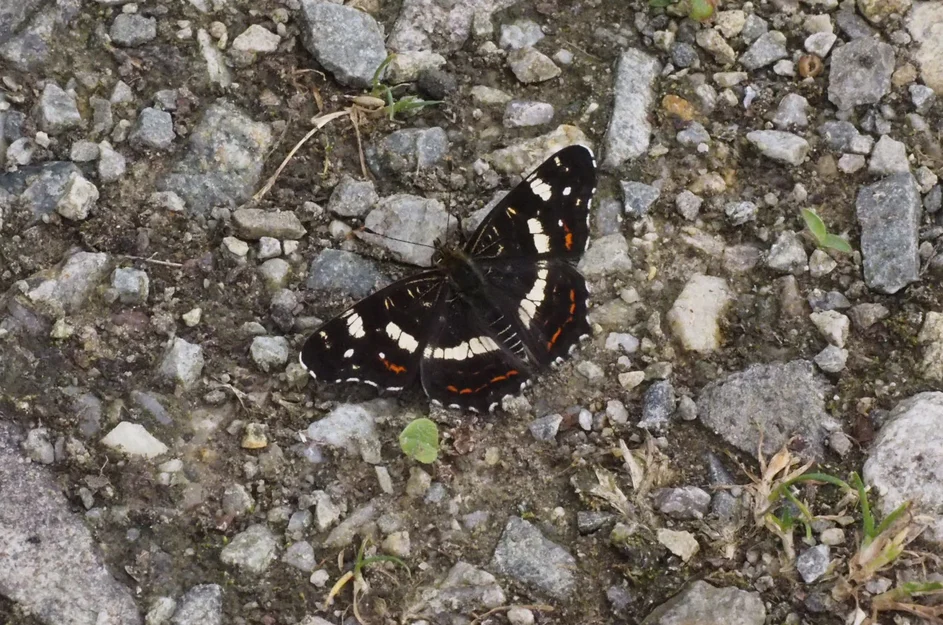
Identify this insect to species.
Araschnia levana
